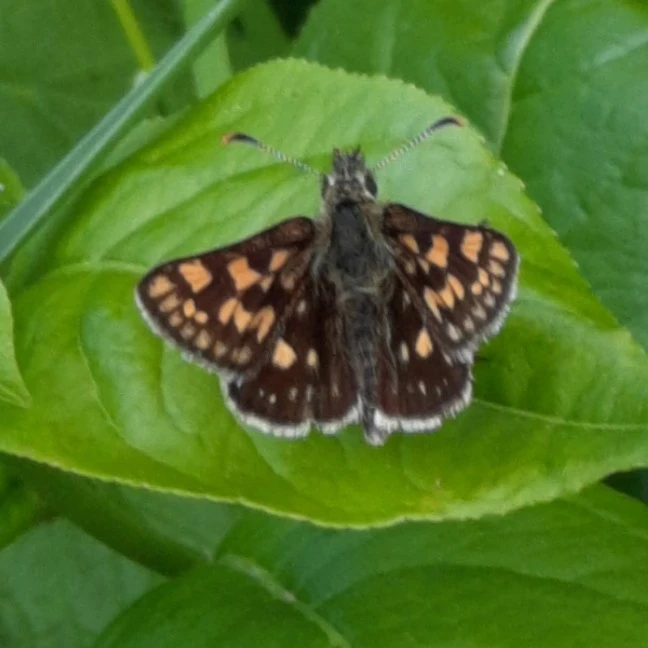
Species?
Carterocephalus palaemon
